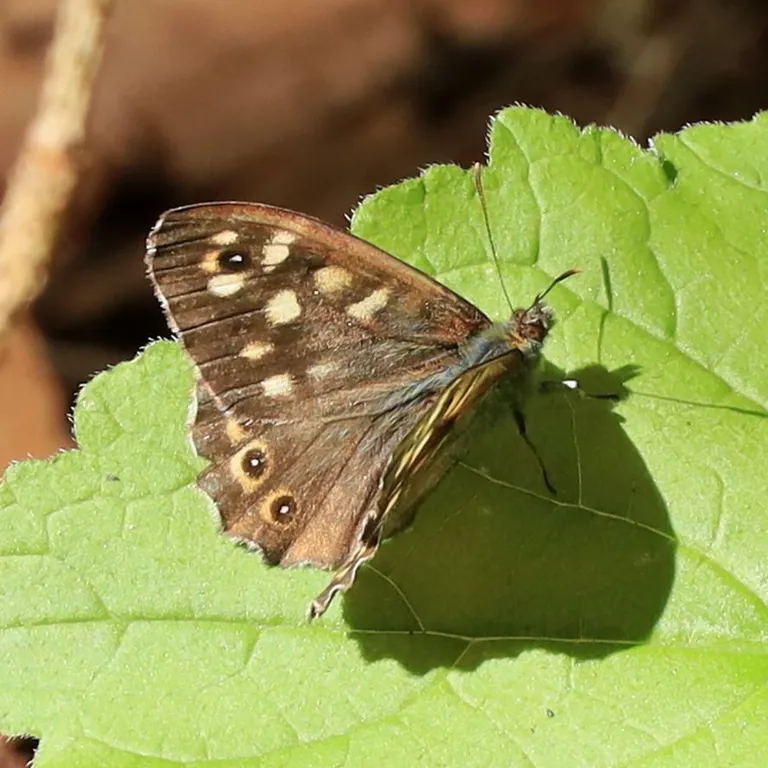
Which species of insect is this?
Pararge aegeria
